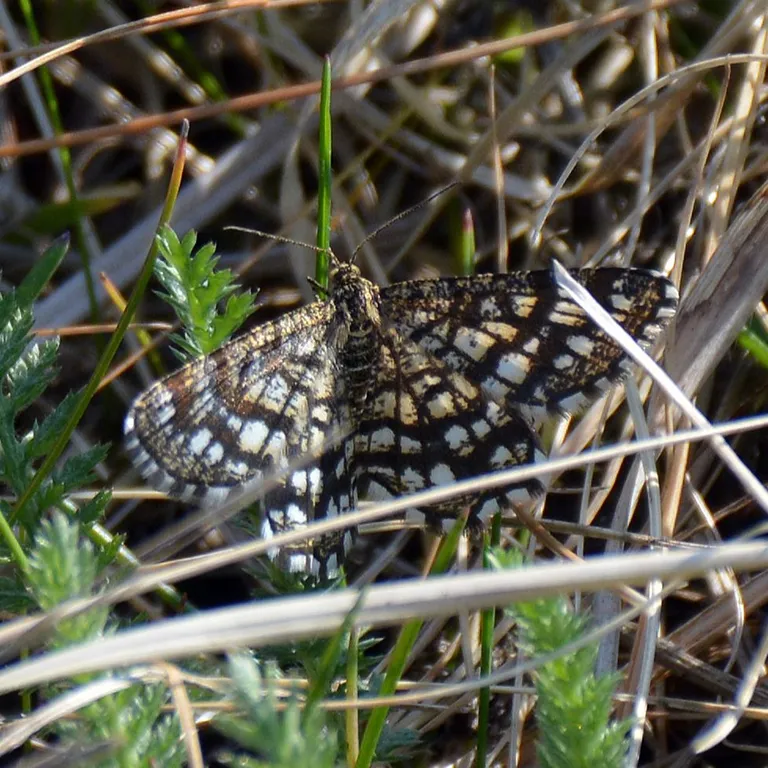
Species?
Chiasmia clathrata
